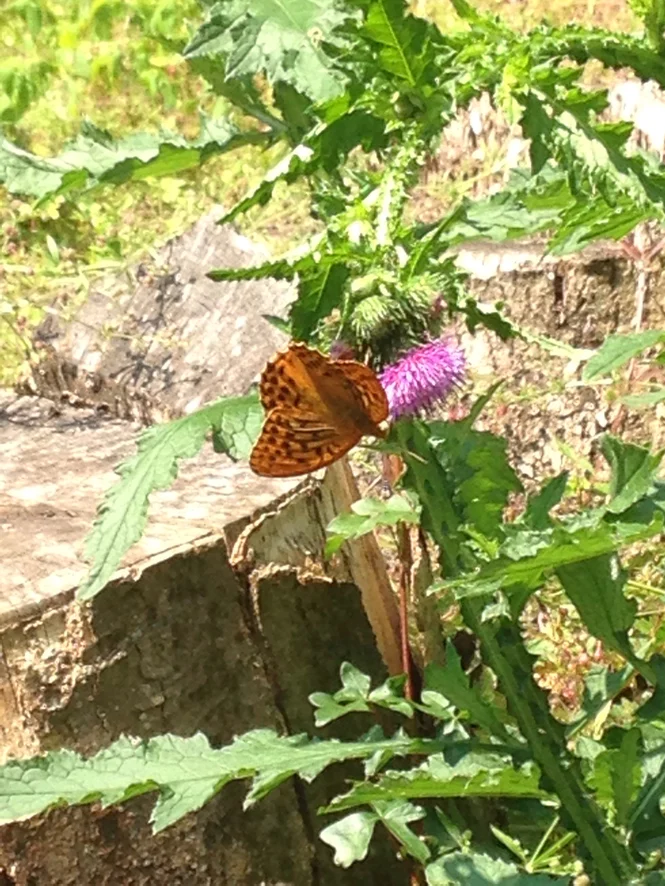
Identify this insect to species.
Argynnis paphia
